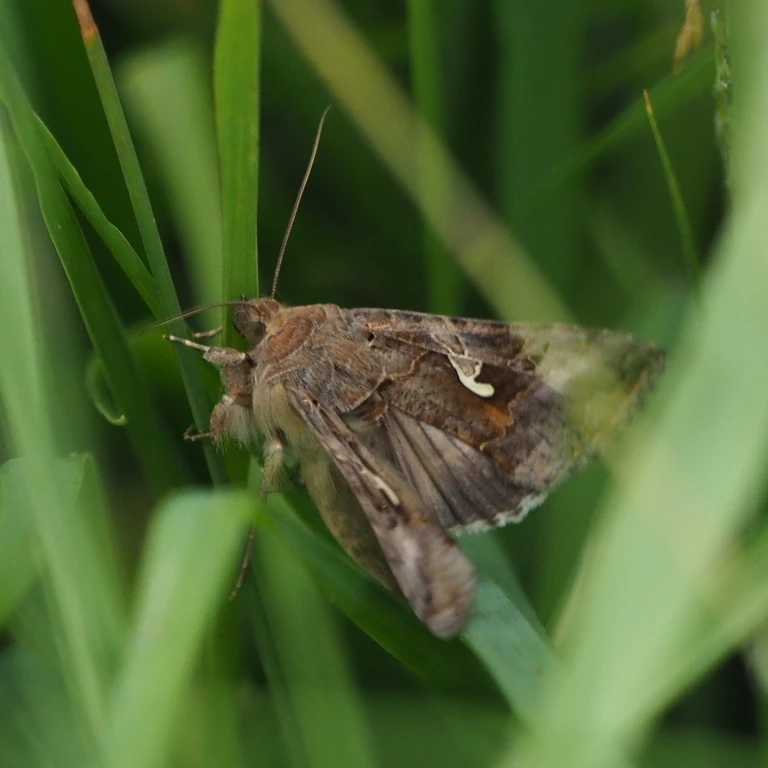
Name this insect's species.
Autographa gamma
